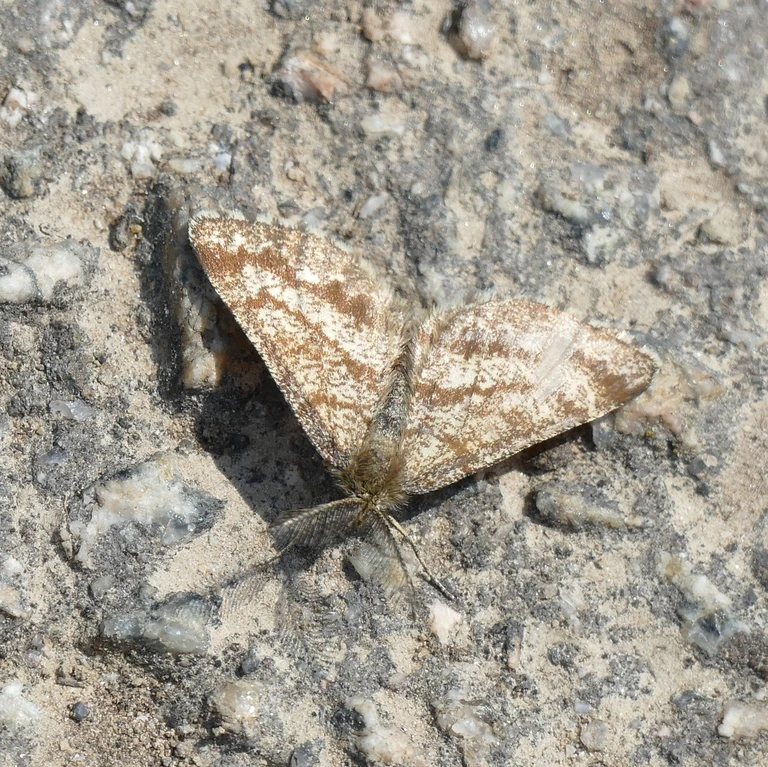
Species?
Ematurga atomaria
